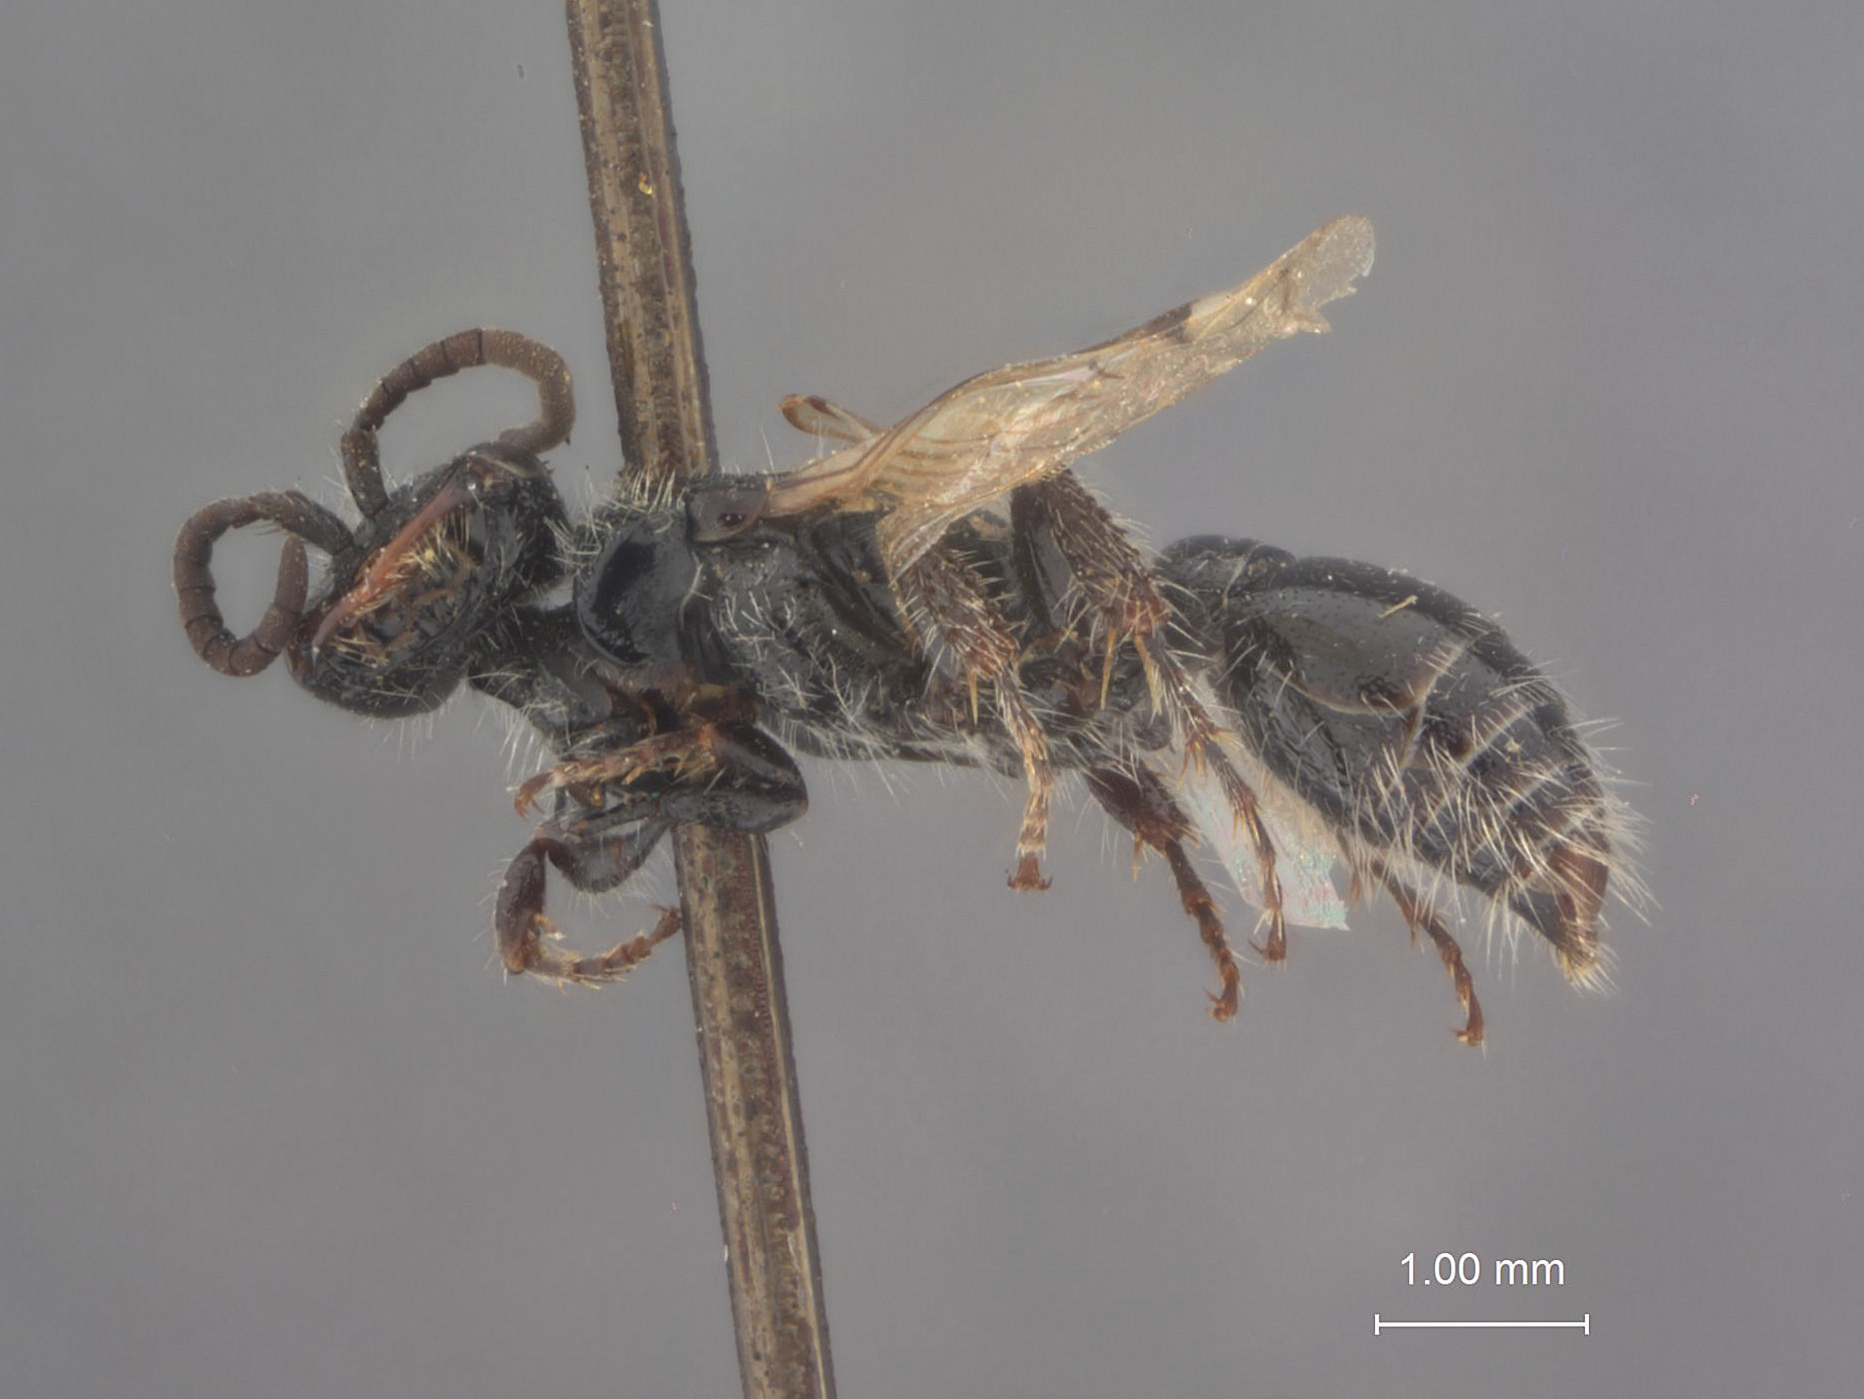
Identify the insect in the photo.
Tiphia mexiana
